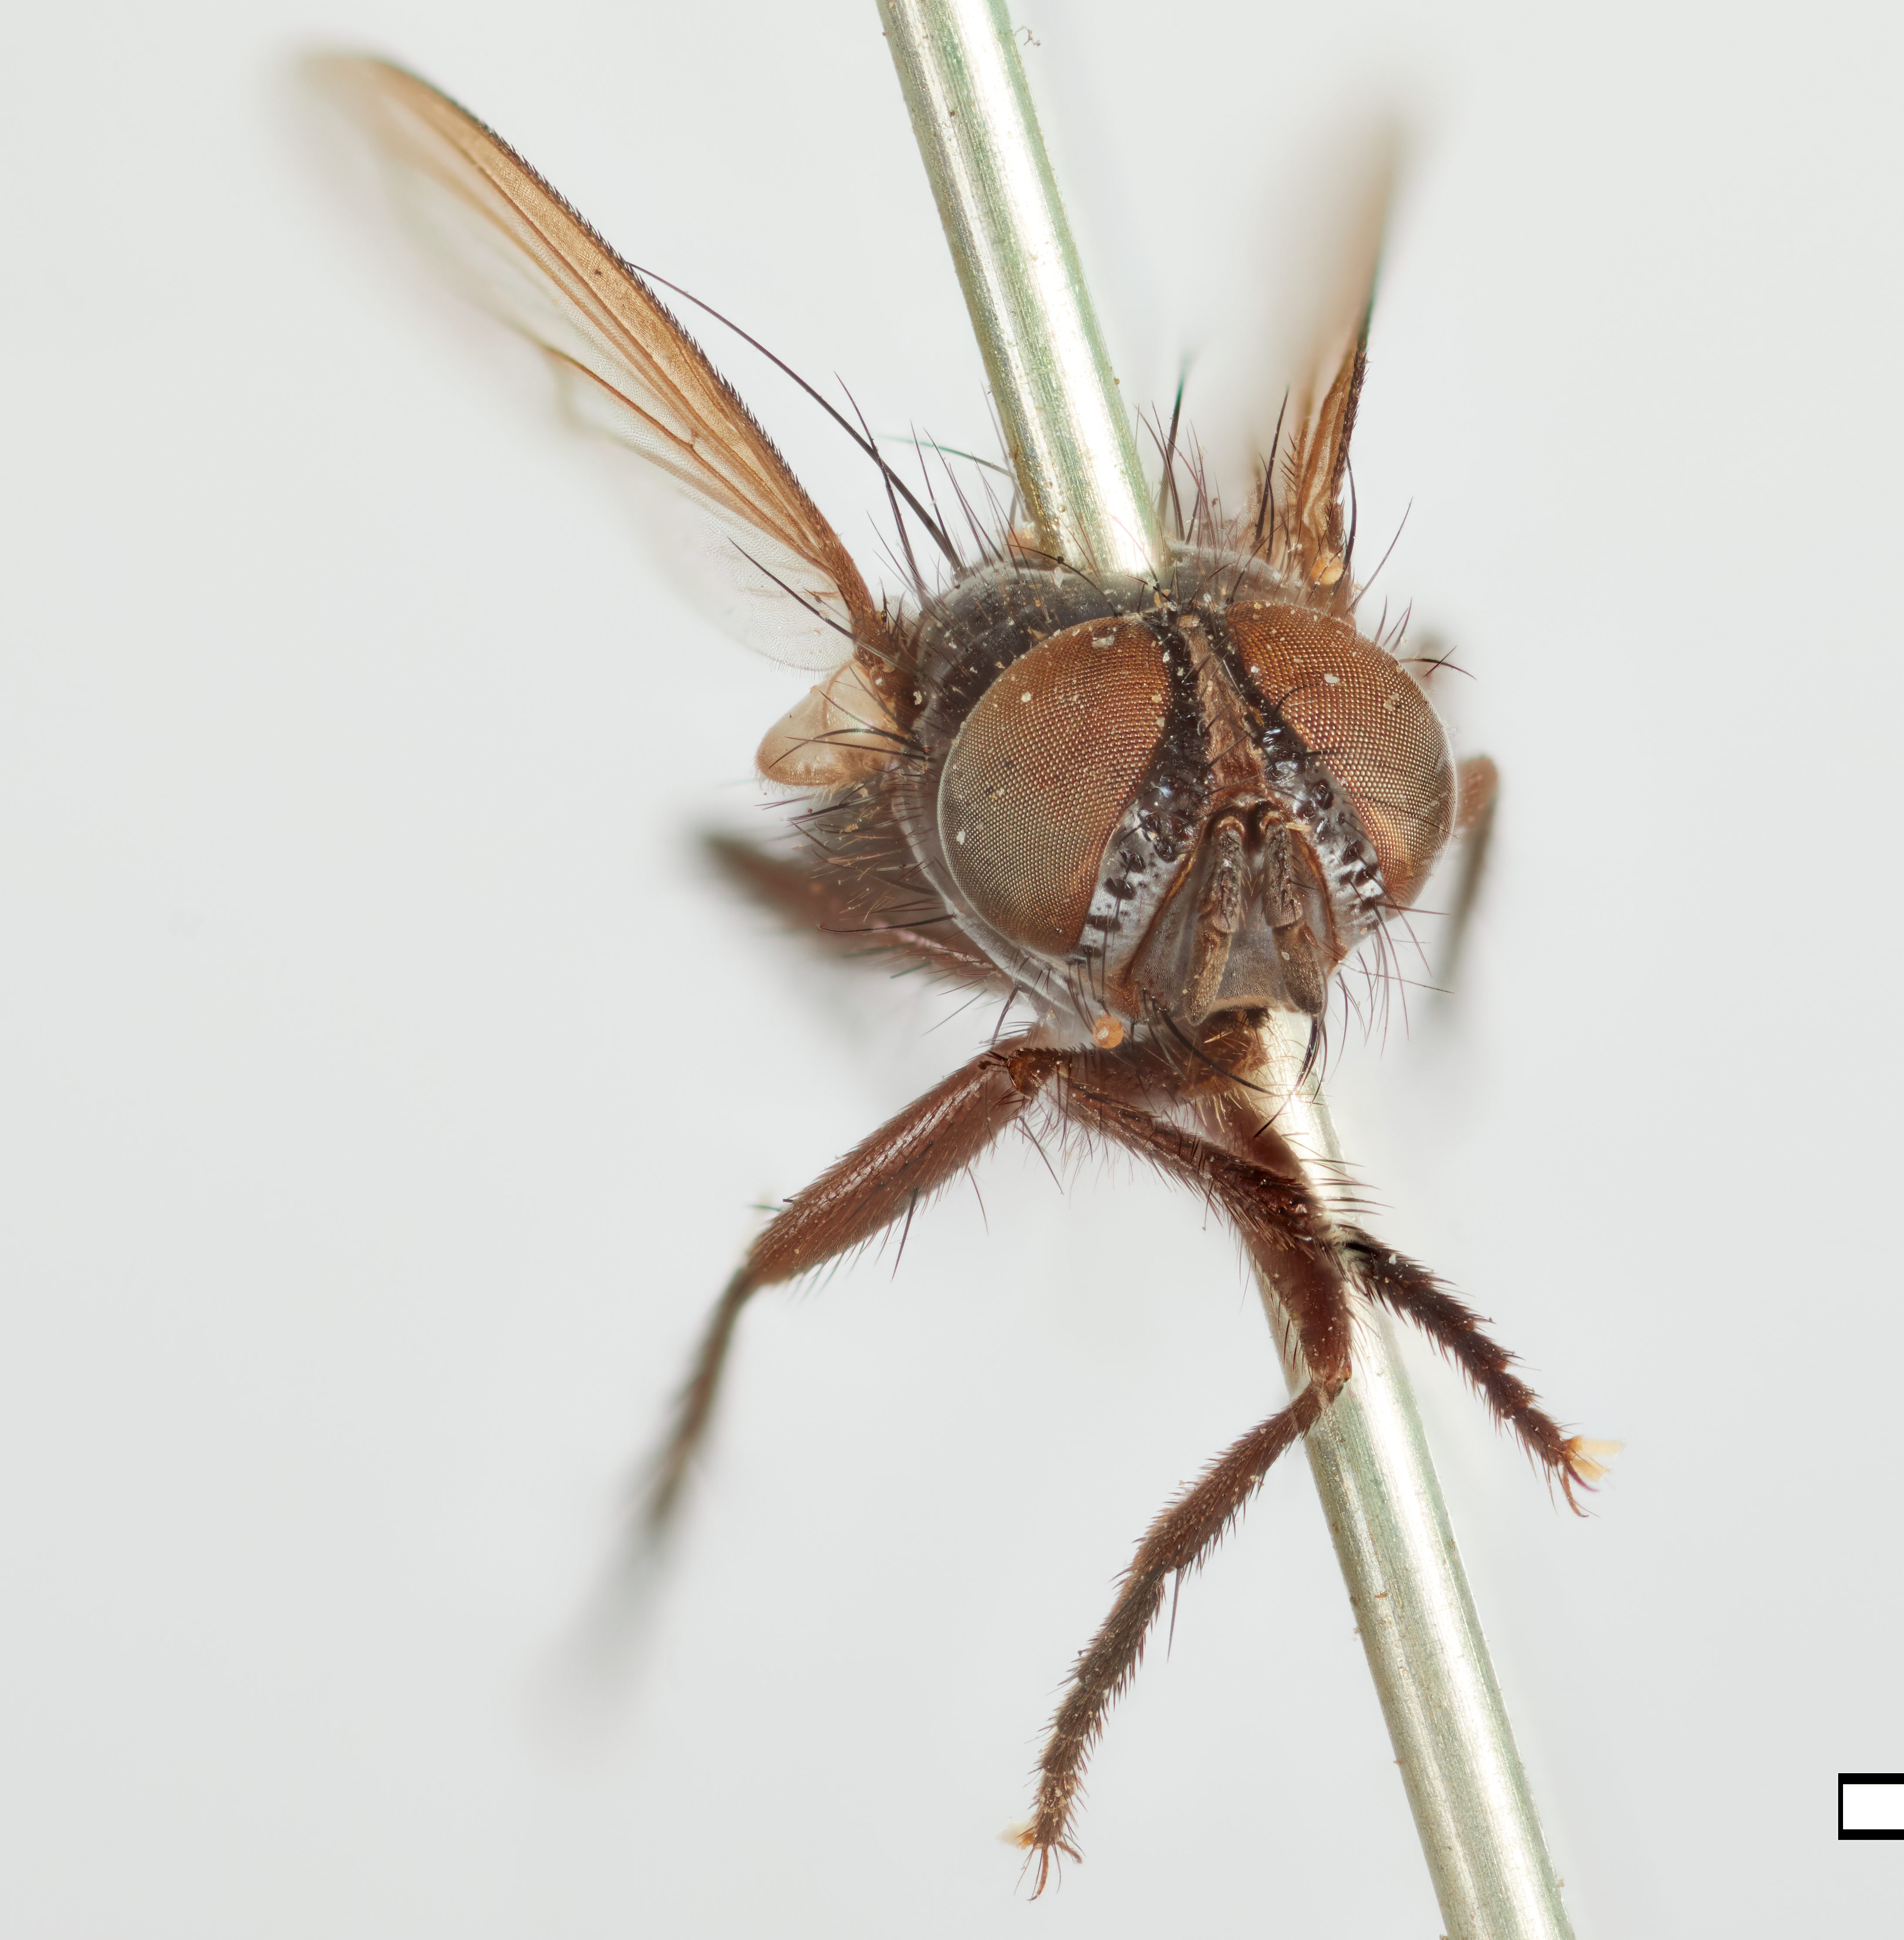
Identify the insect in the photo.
Hesperophasia setosa
